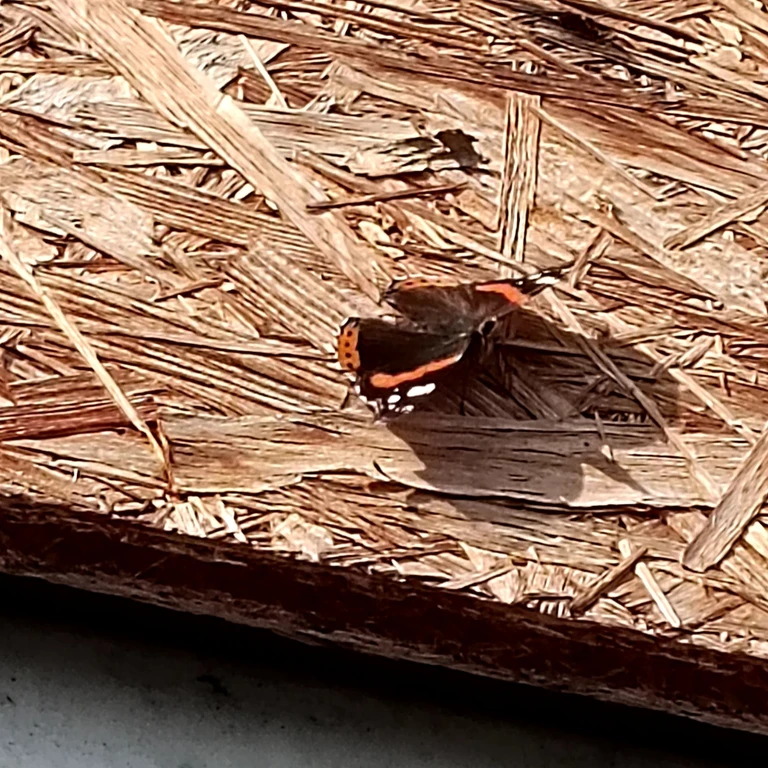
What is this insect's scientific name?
Vanessa atalanta
